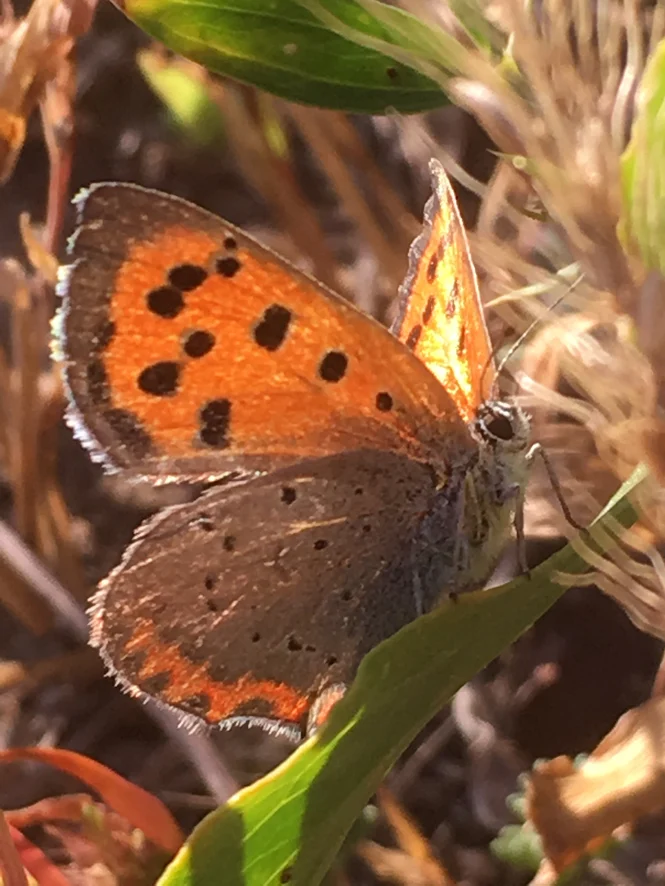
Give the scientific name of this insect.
Lycaena phlaeas
